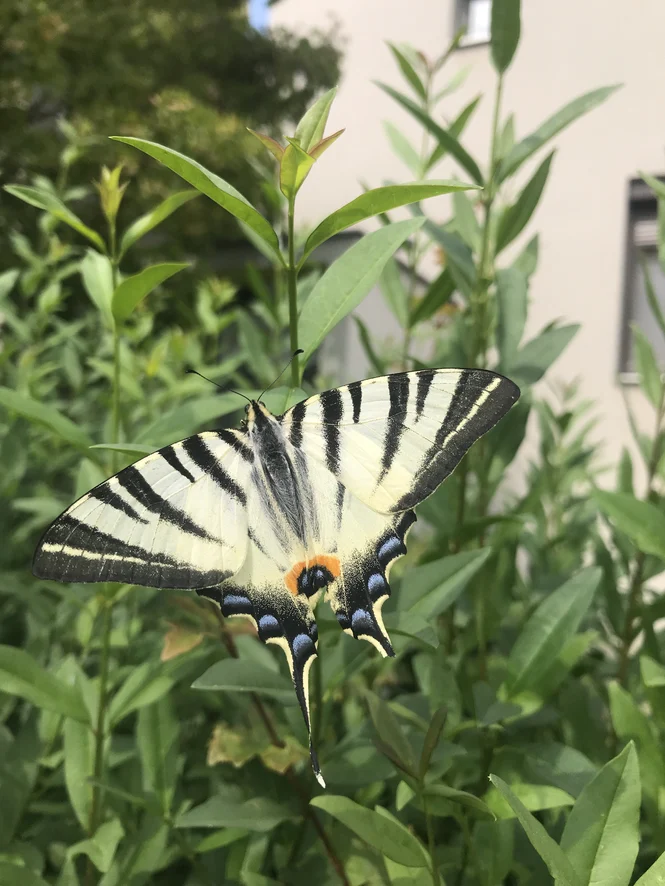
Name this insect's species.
Iphiclides podalirius
